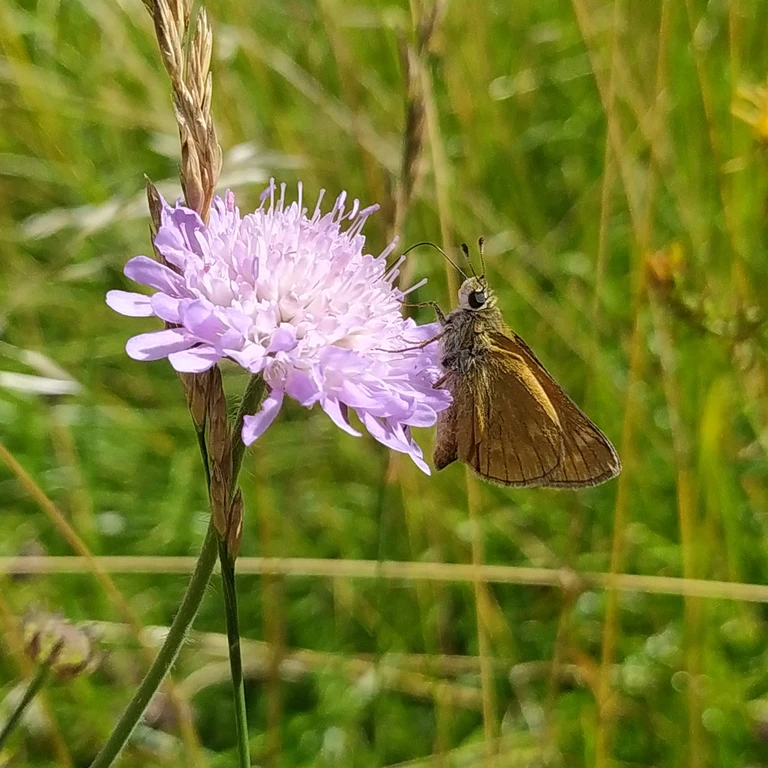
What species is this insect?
Ochlodes sylvanus (also Ochlodes venata)
